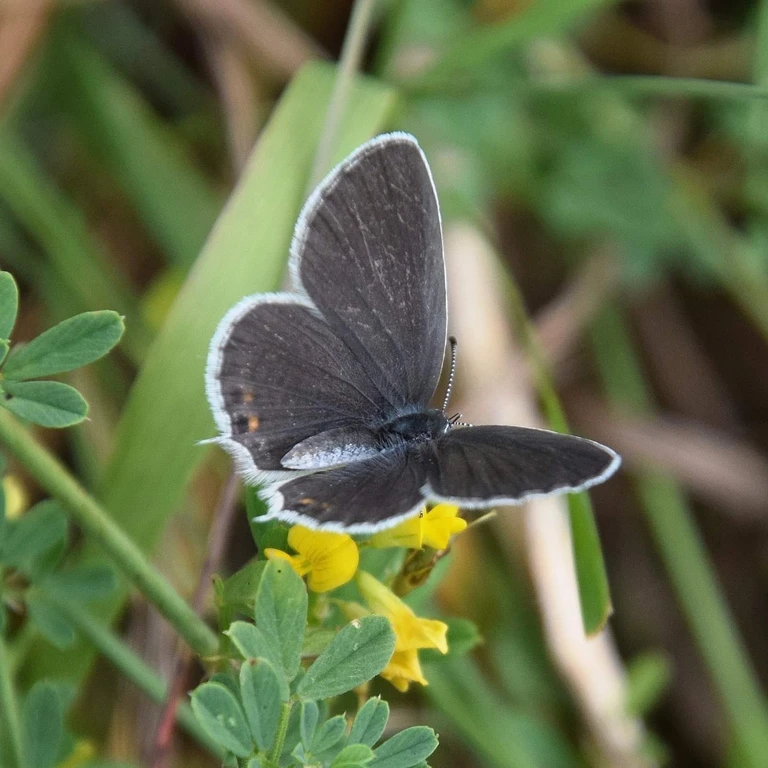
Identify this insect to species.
Cupido argiades (also Elkalyce argiades)
